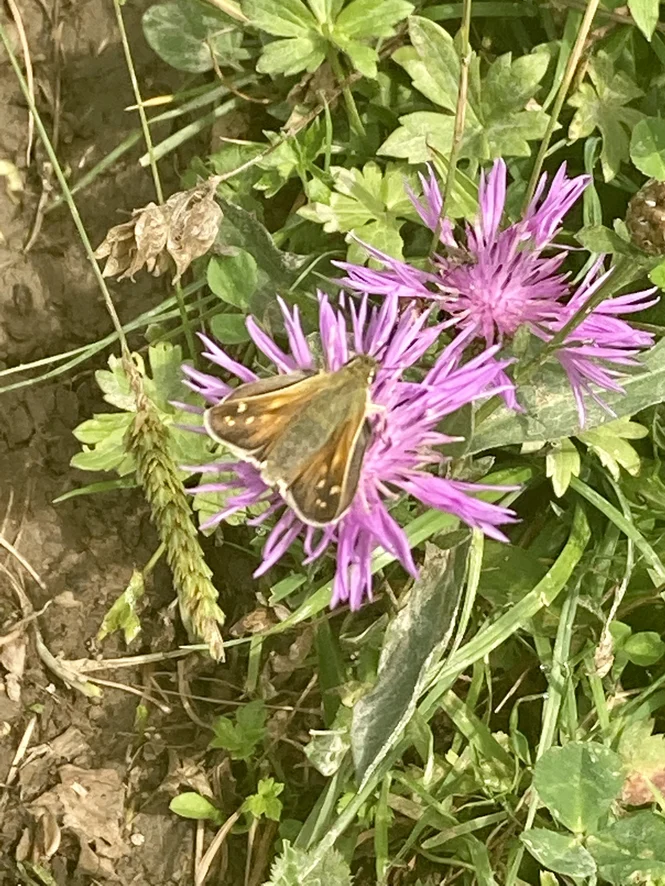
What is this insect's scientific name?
Hesperia comma
